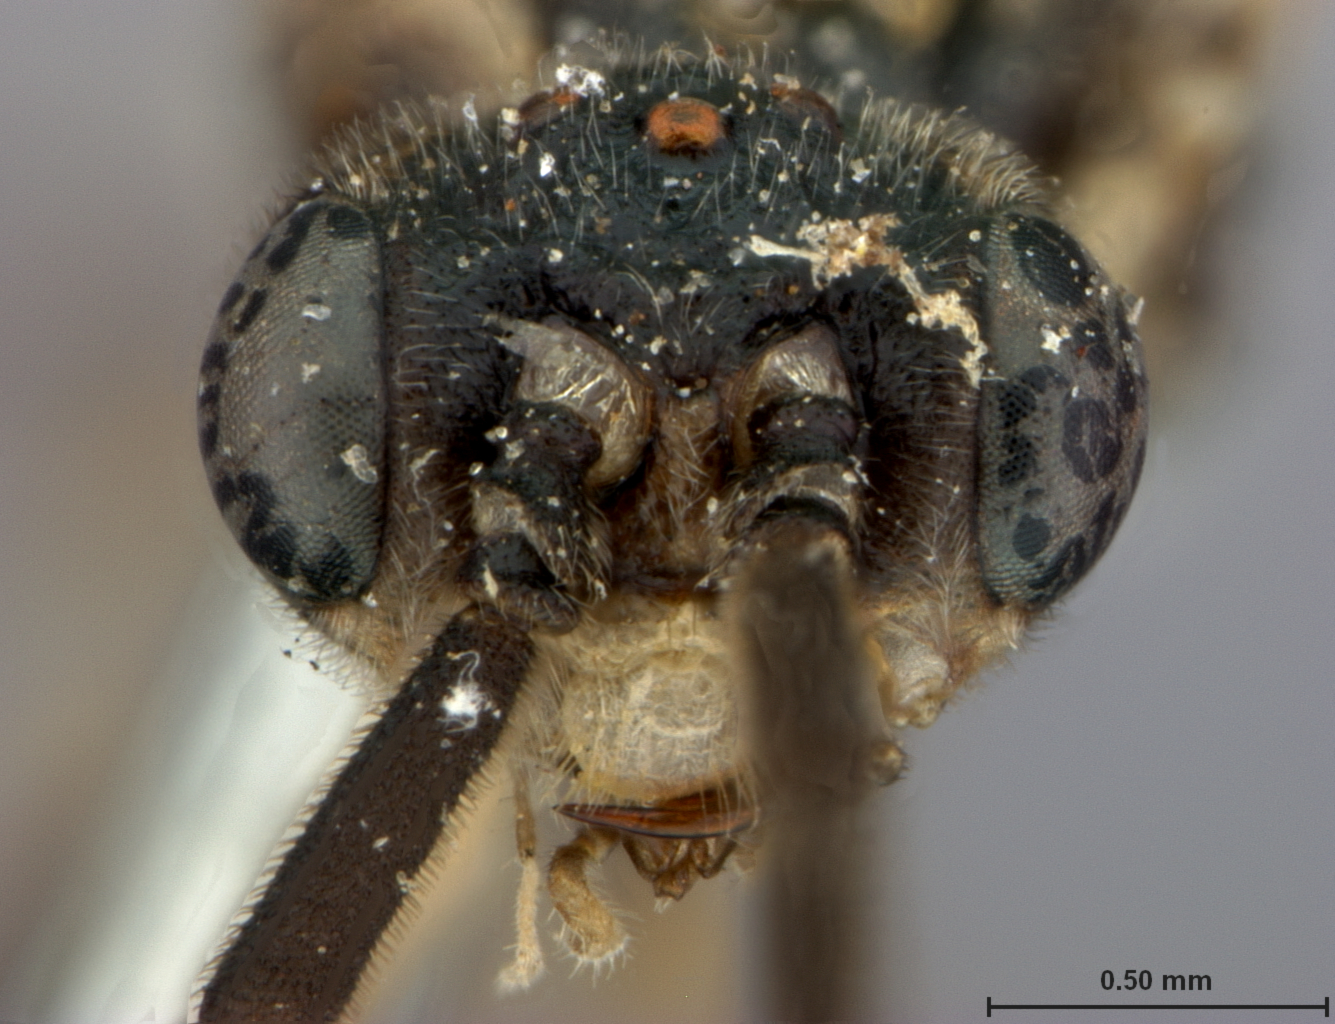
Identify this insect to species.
Pteronus rivularis
